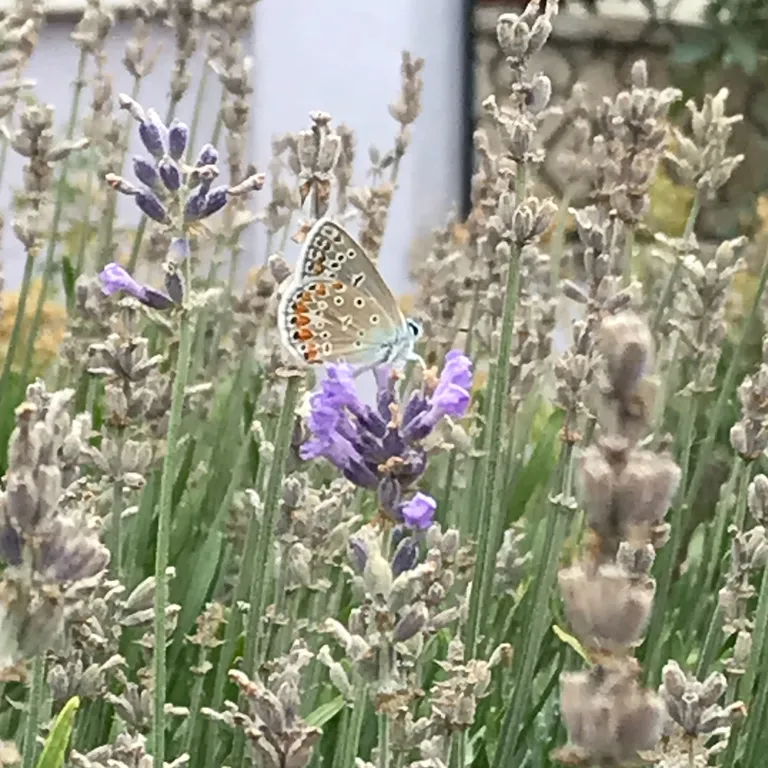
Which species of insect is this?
Polyommatus icarus
